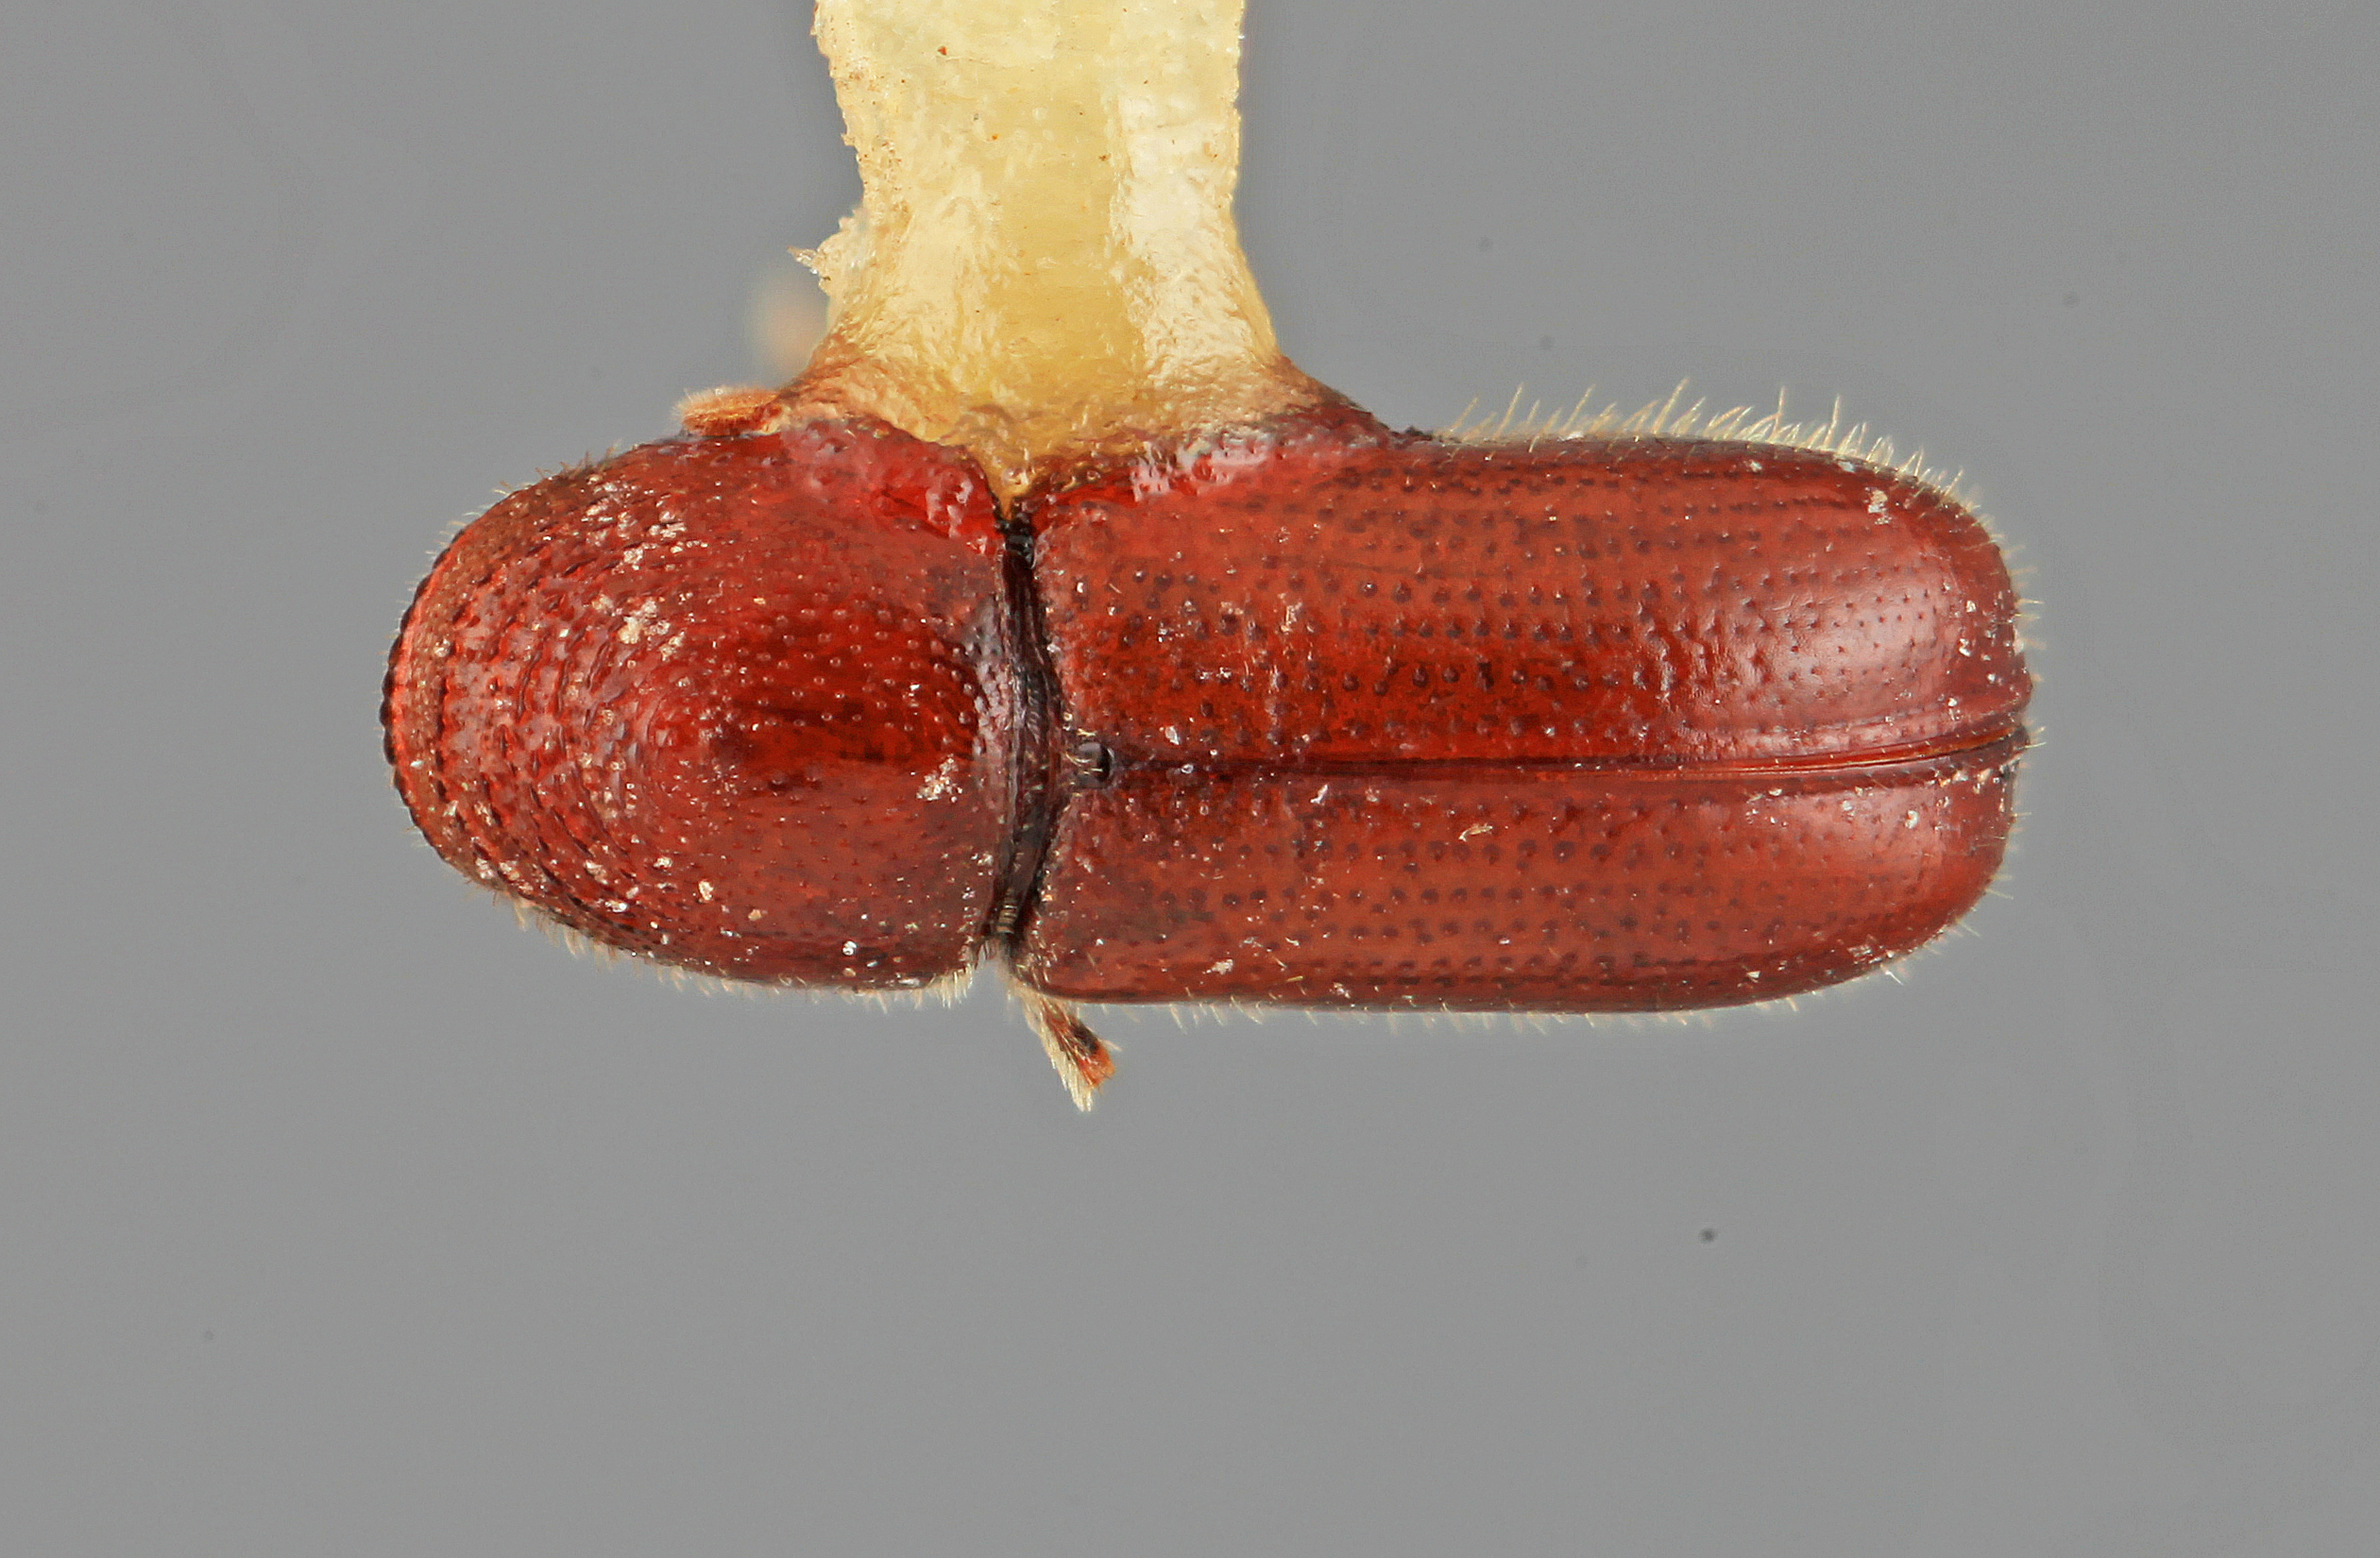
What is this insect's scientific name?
Pityophthorus leechi
